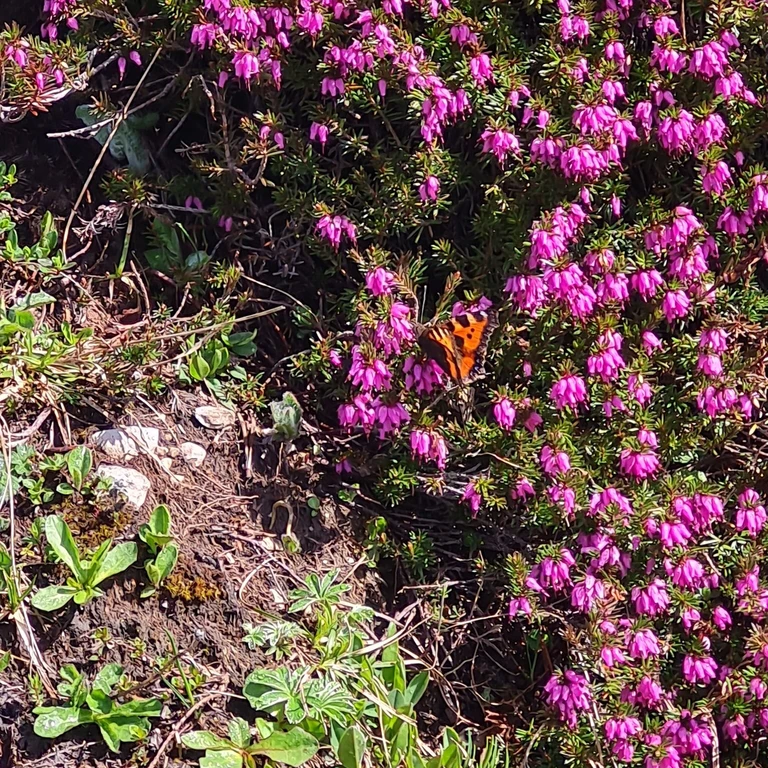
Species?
Aglais urticae
